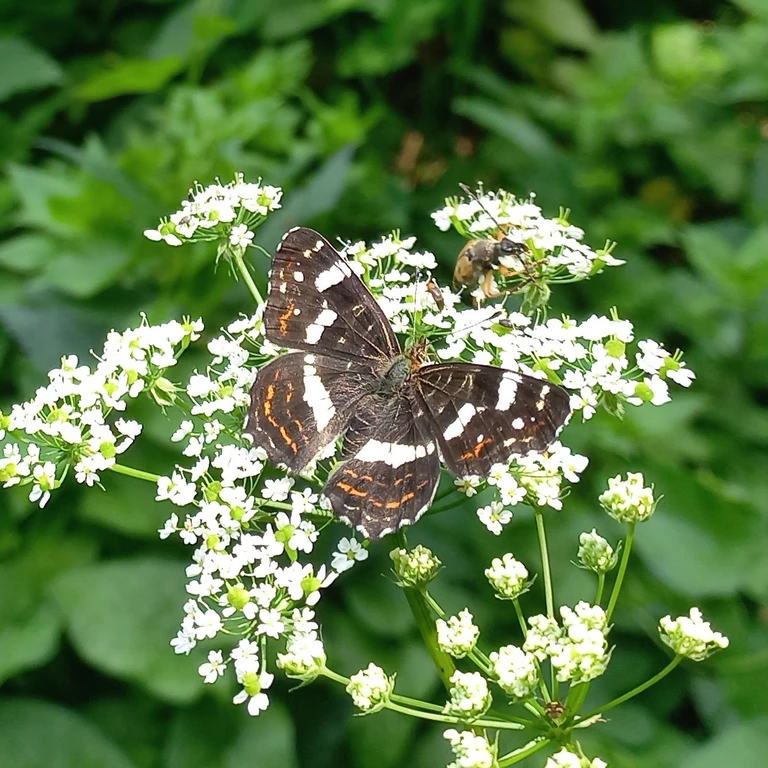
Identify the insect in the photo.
Araschnia levana
